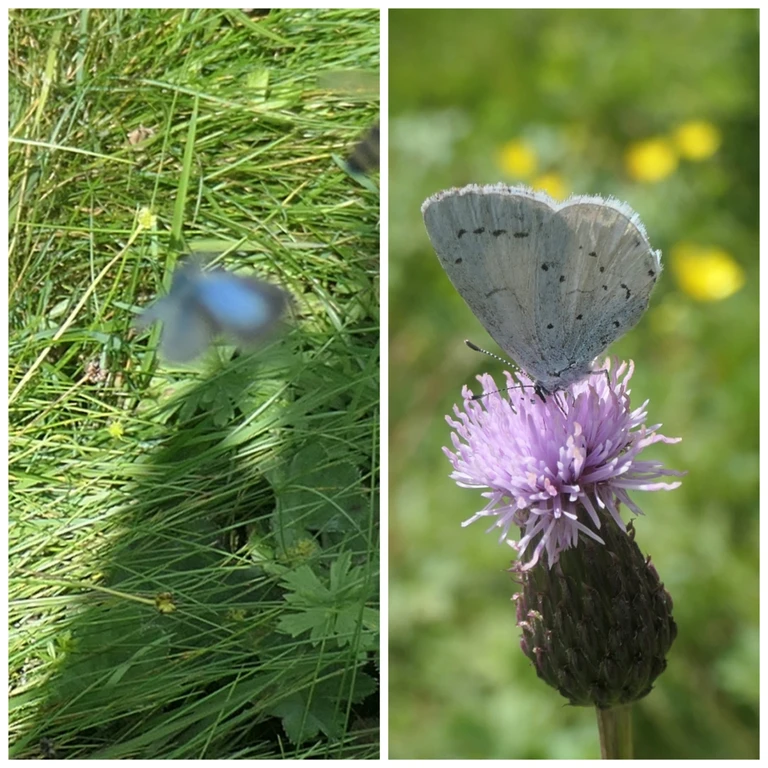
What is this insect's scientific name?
Celastrina argiolus
